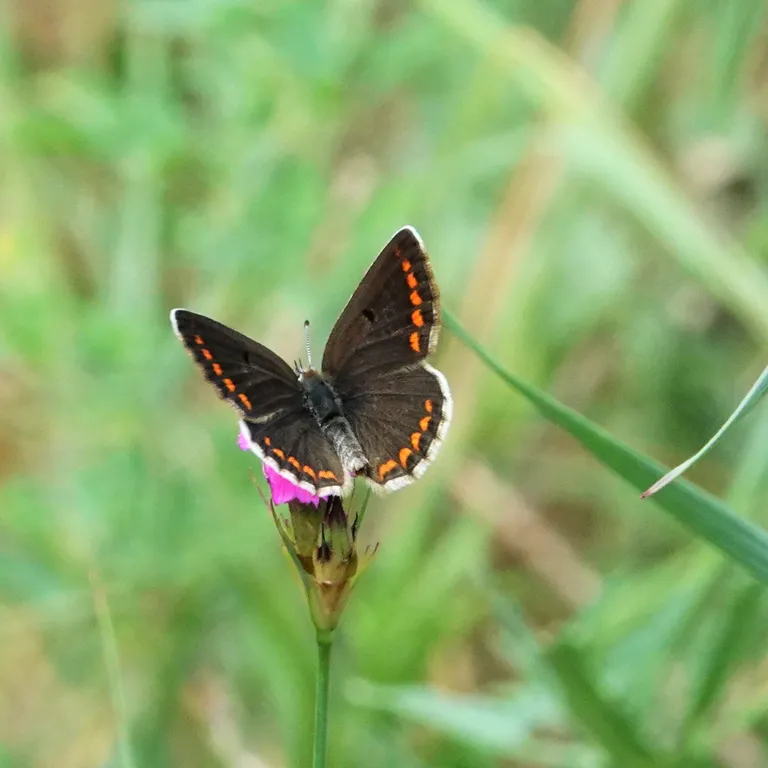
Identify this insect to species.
Aricia agestis/artaxerxes
